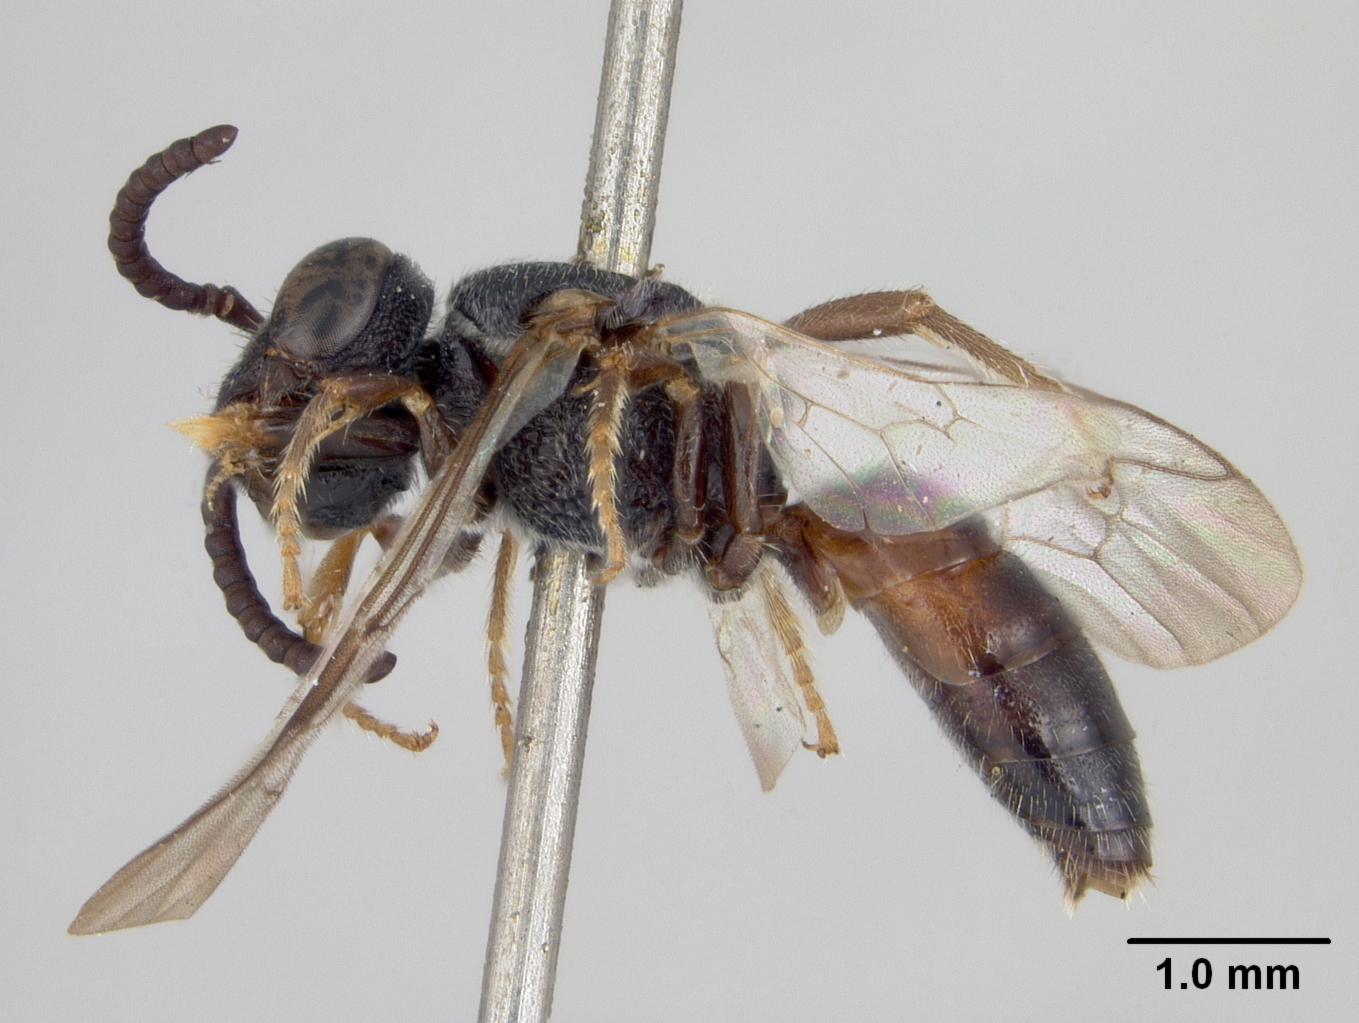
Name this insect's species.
Sphecodes tristellus
